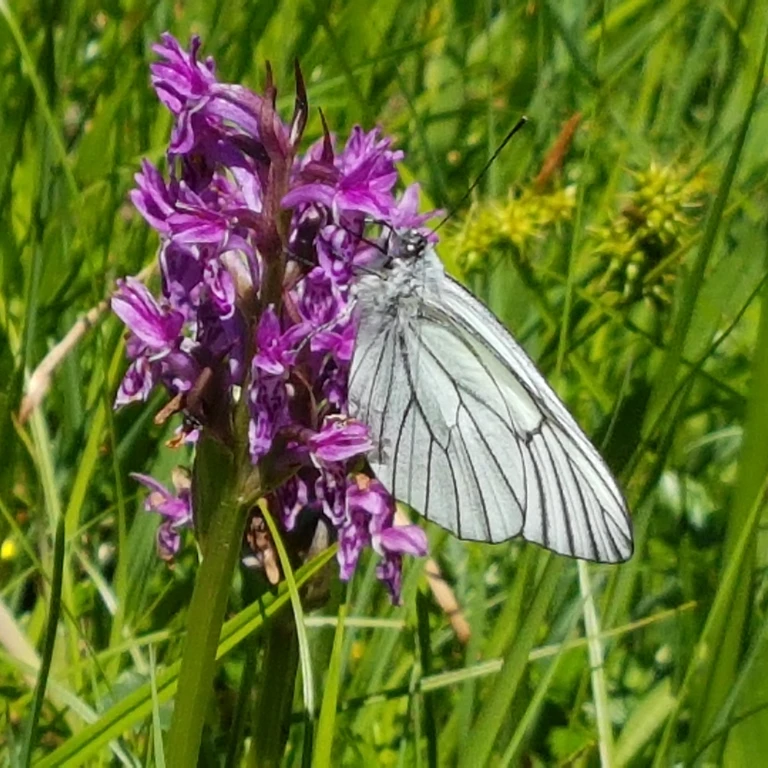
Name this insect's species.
Aporia crataegi
